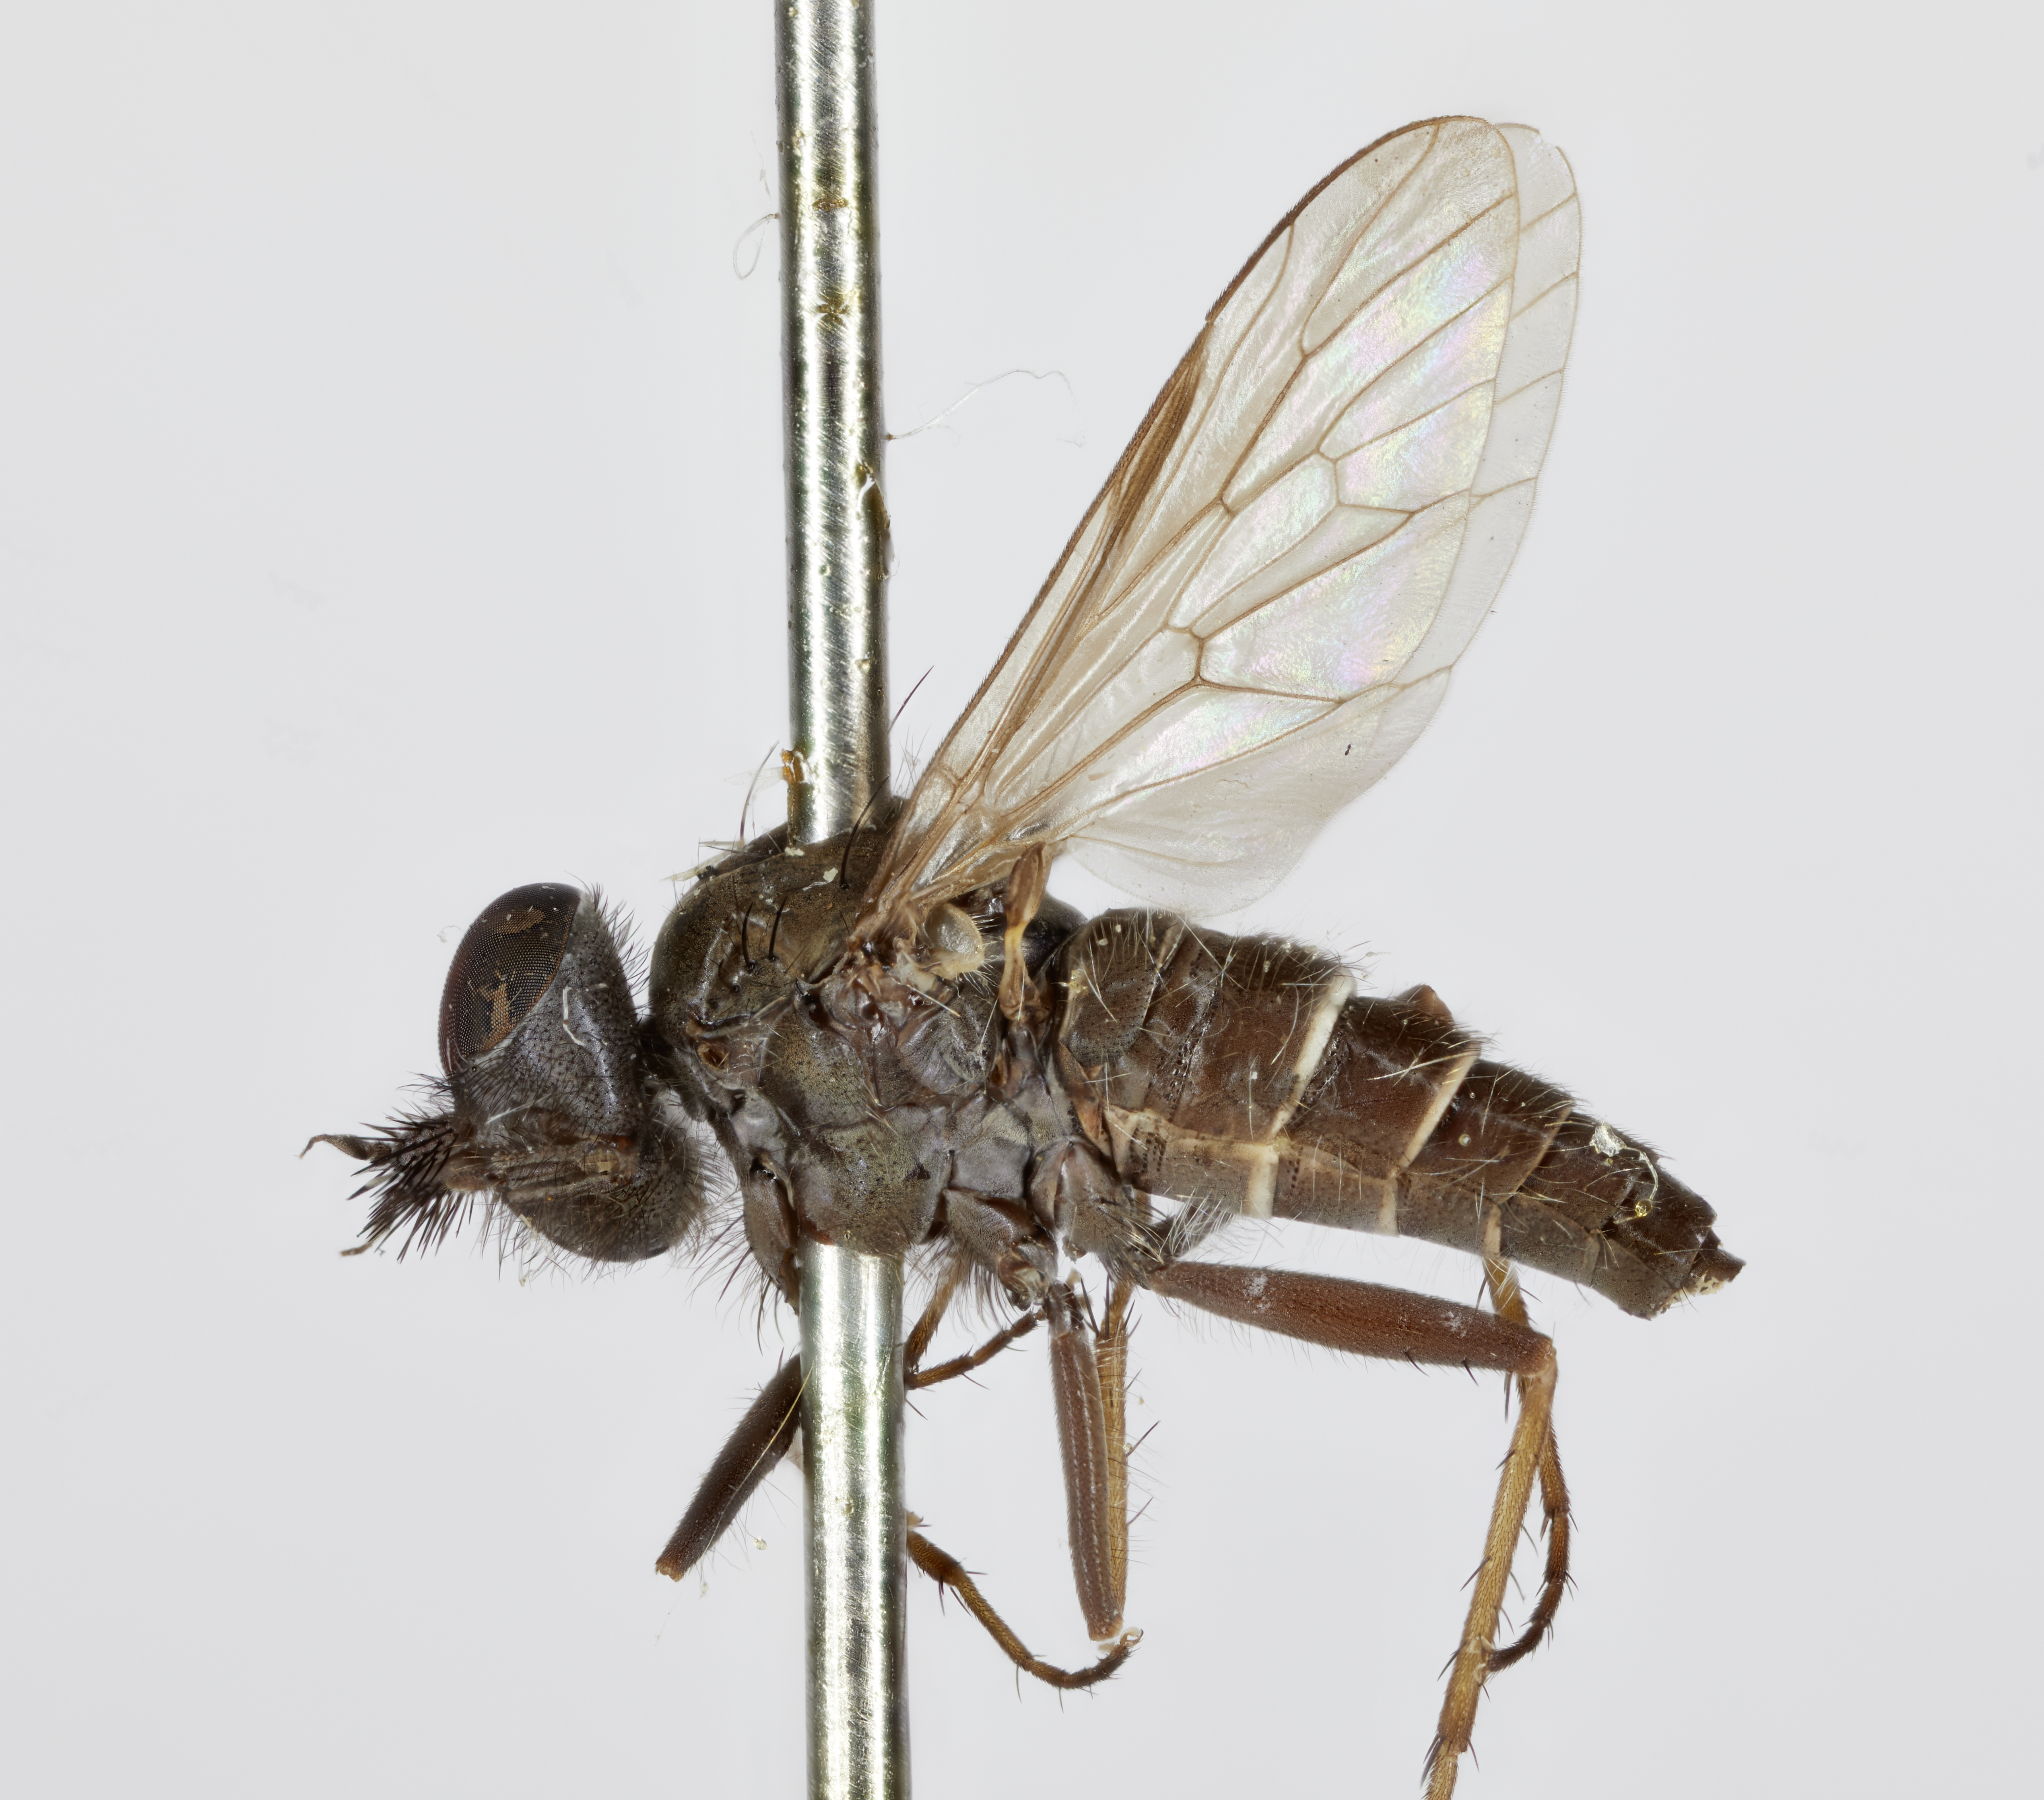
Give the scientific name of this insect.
Neotabuda multisetosa
